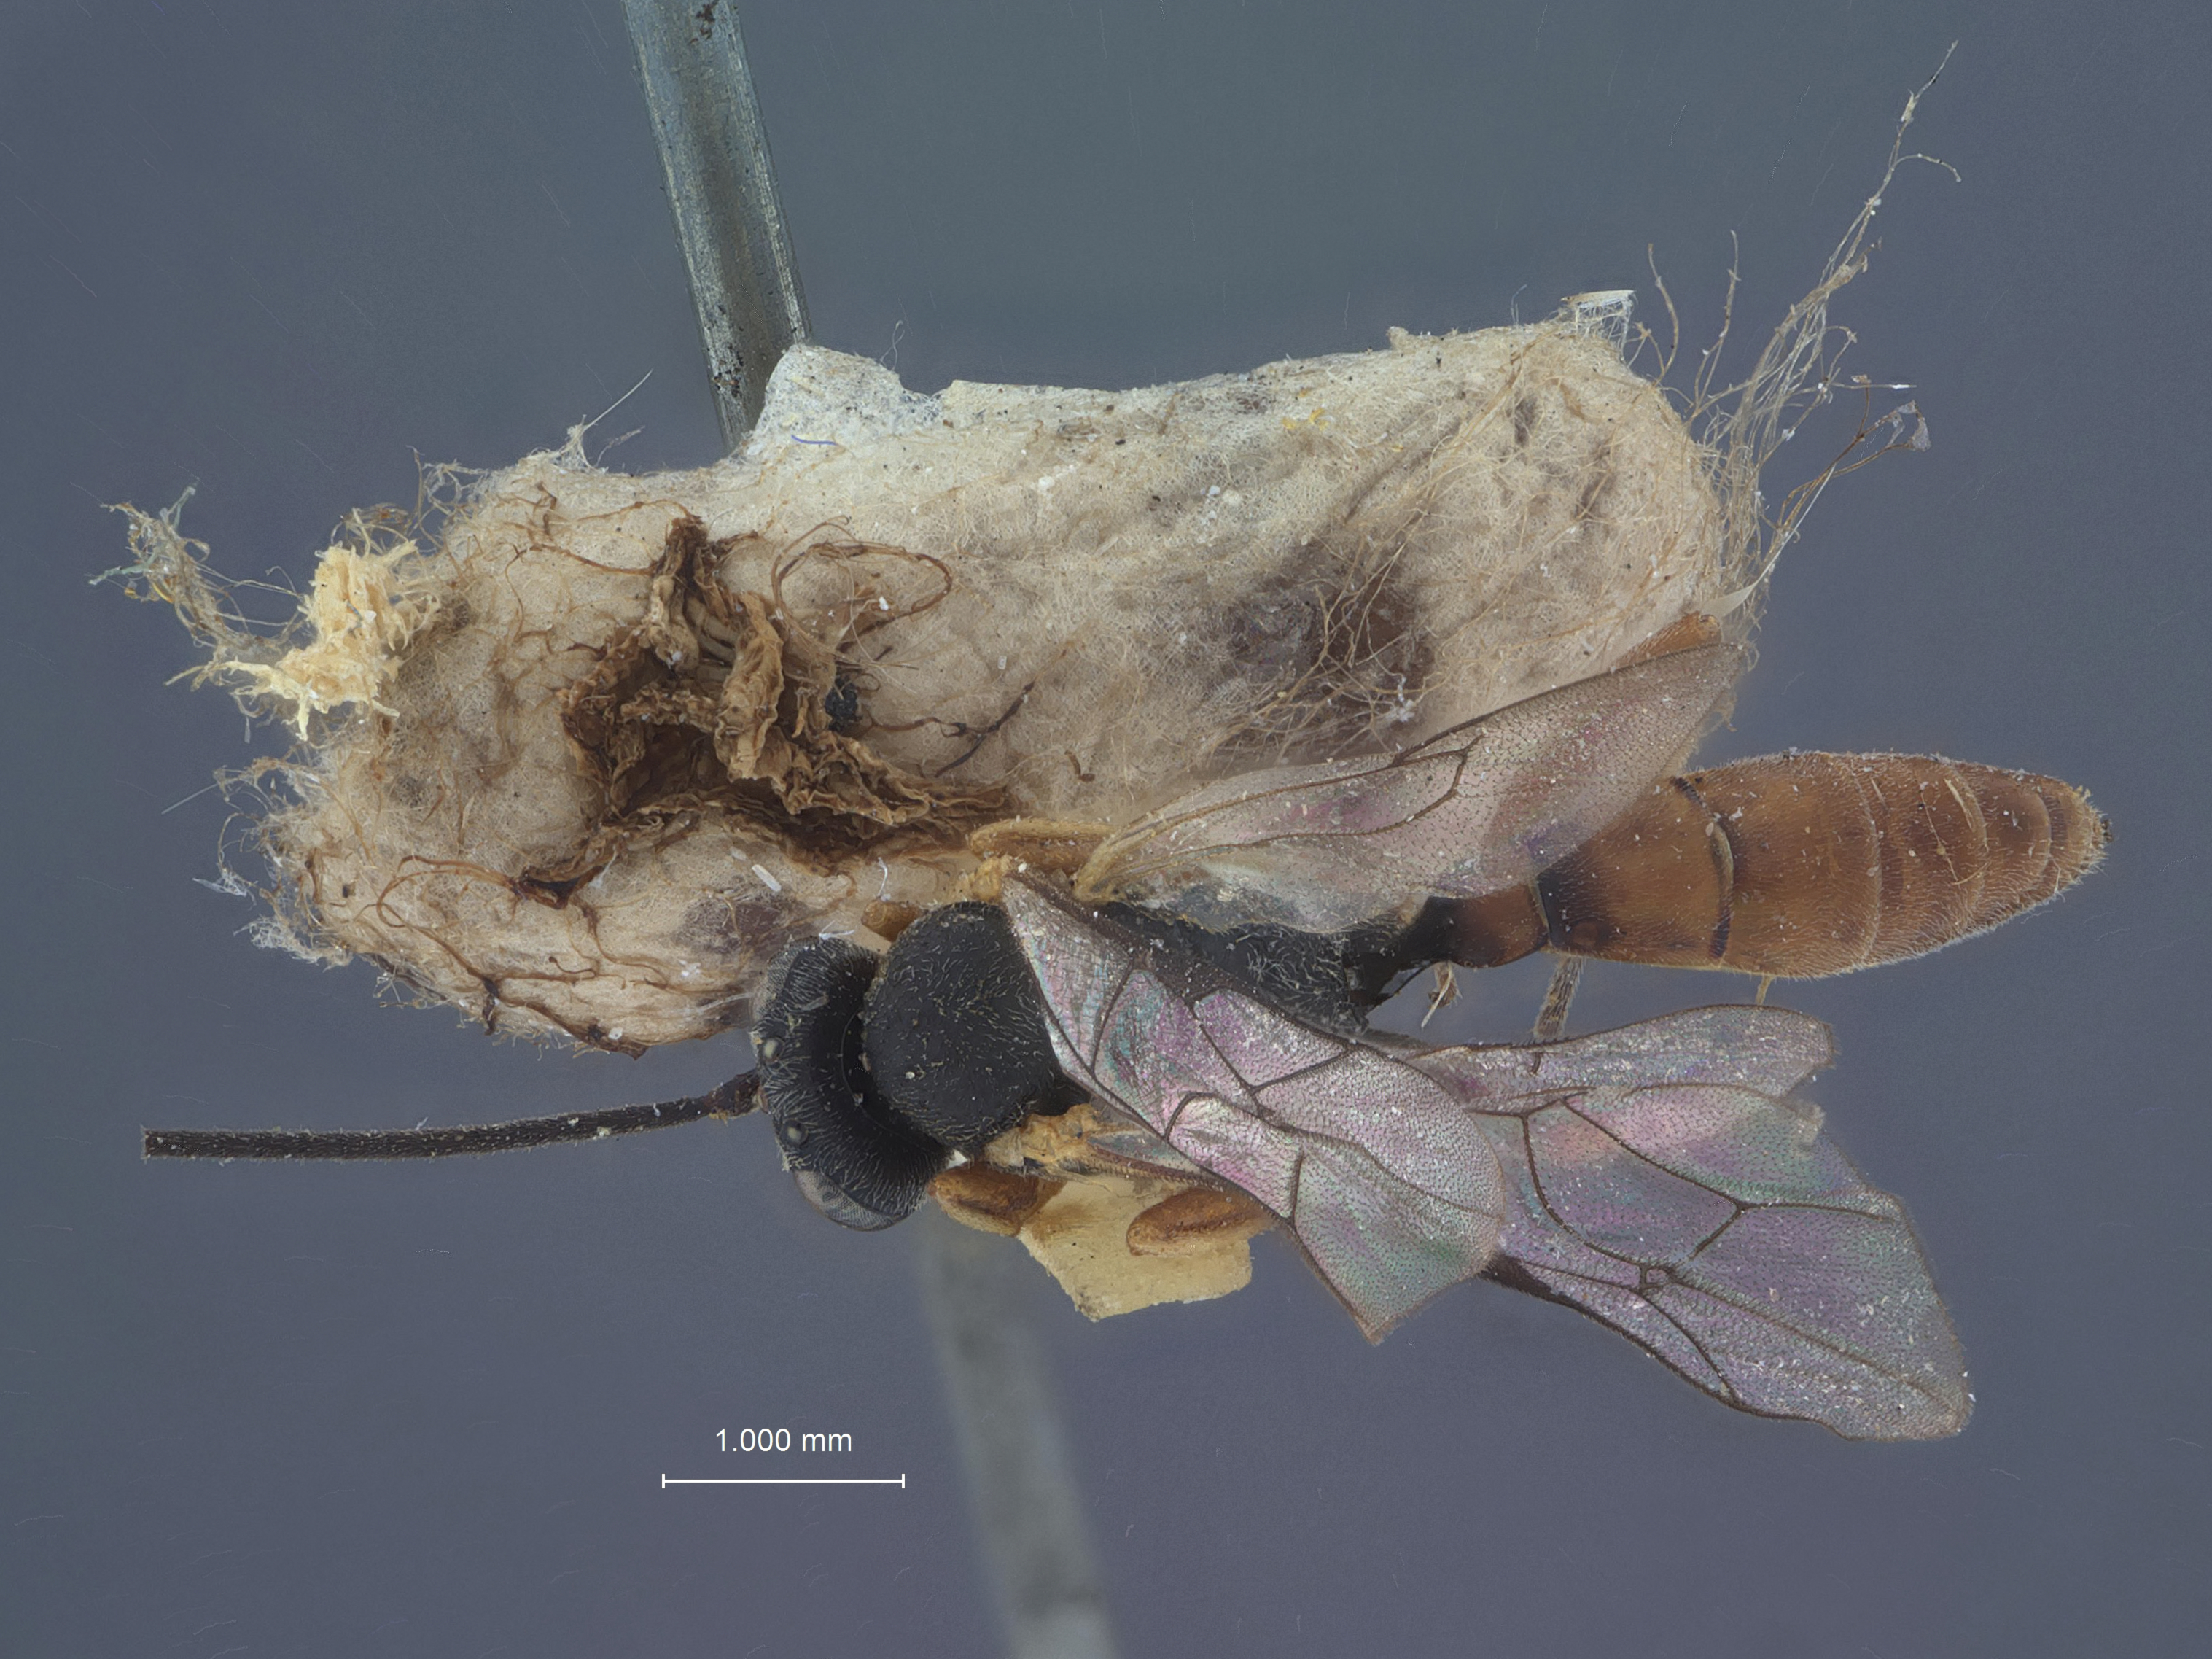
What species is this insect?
Hypothereutes exiguae
